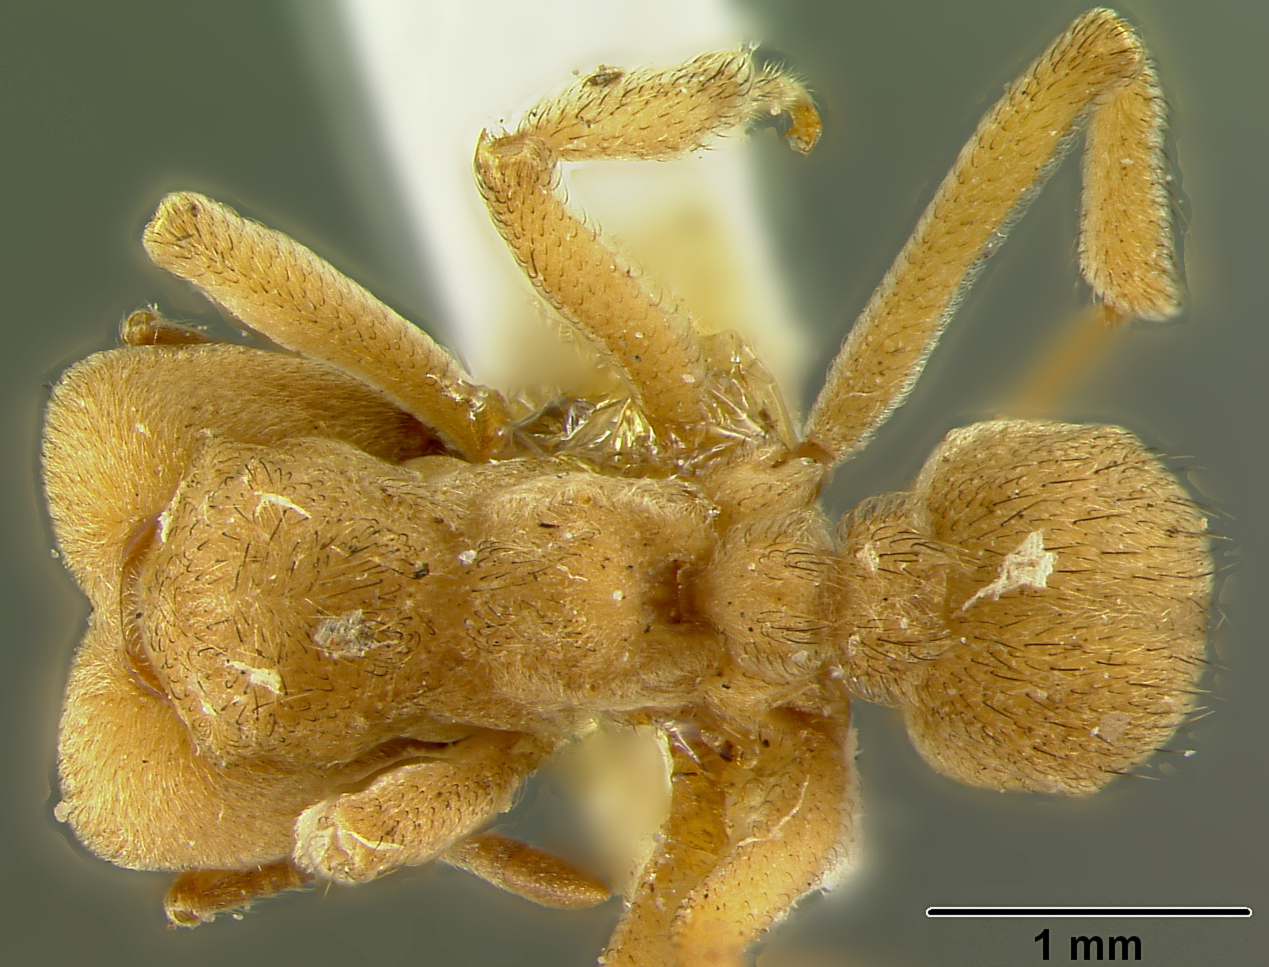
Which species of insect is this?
Sericomyrmex harekulli
